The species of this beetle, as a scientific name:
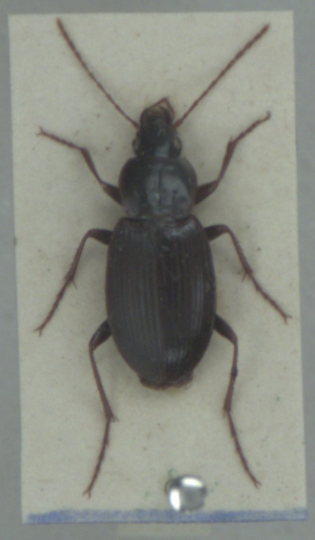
Calathus rotundicollis
